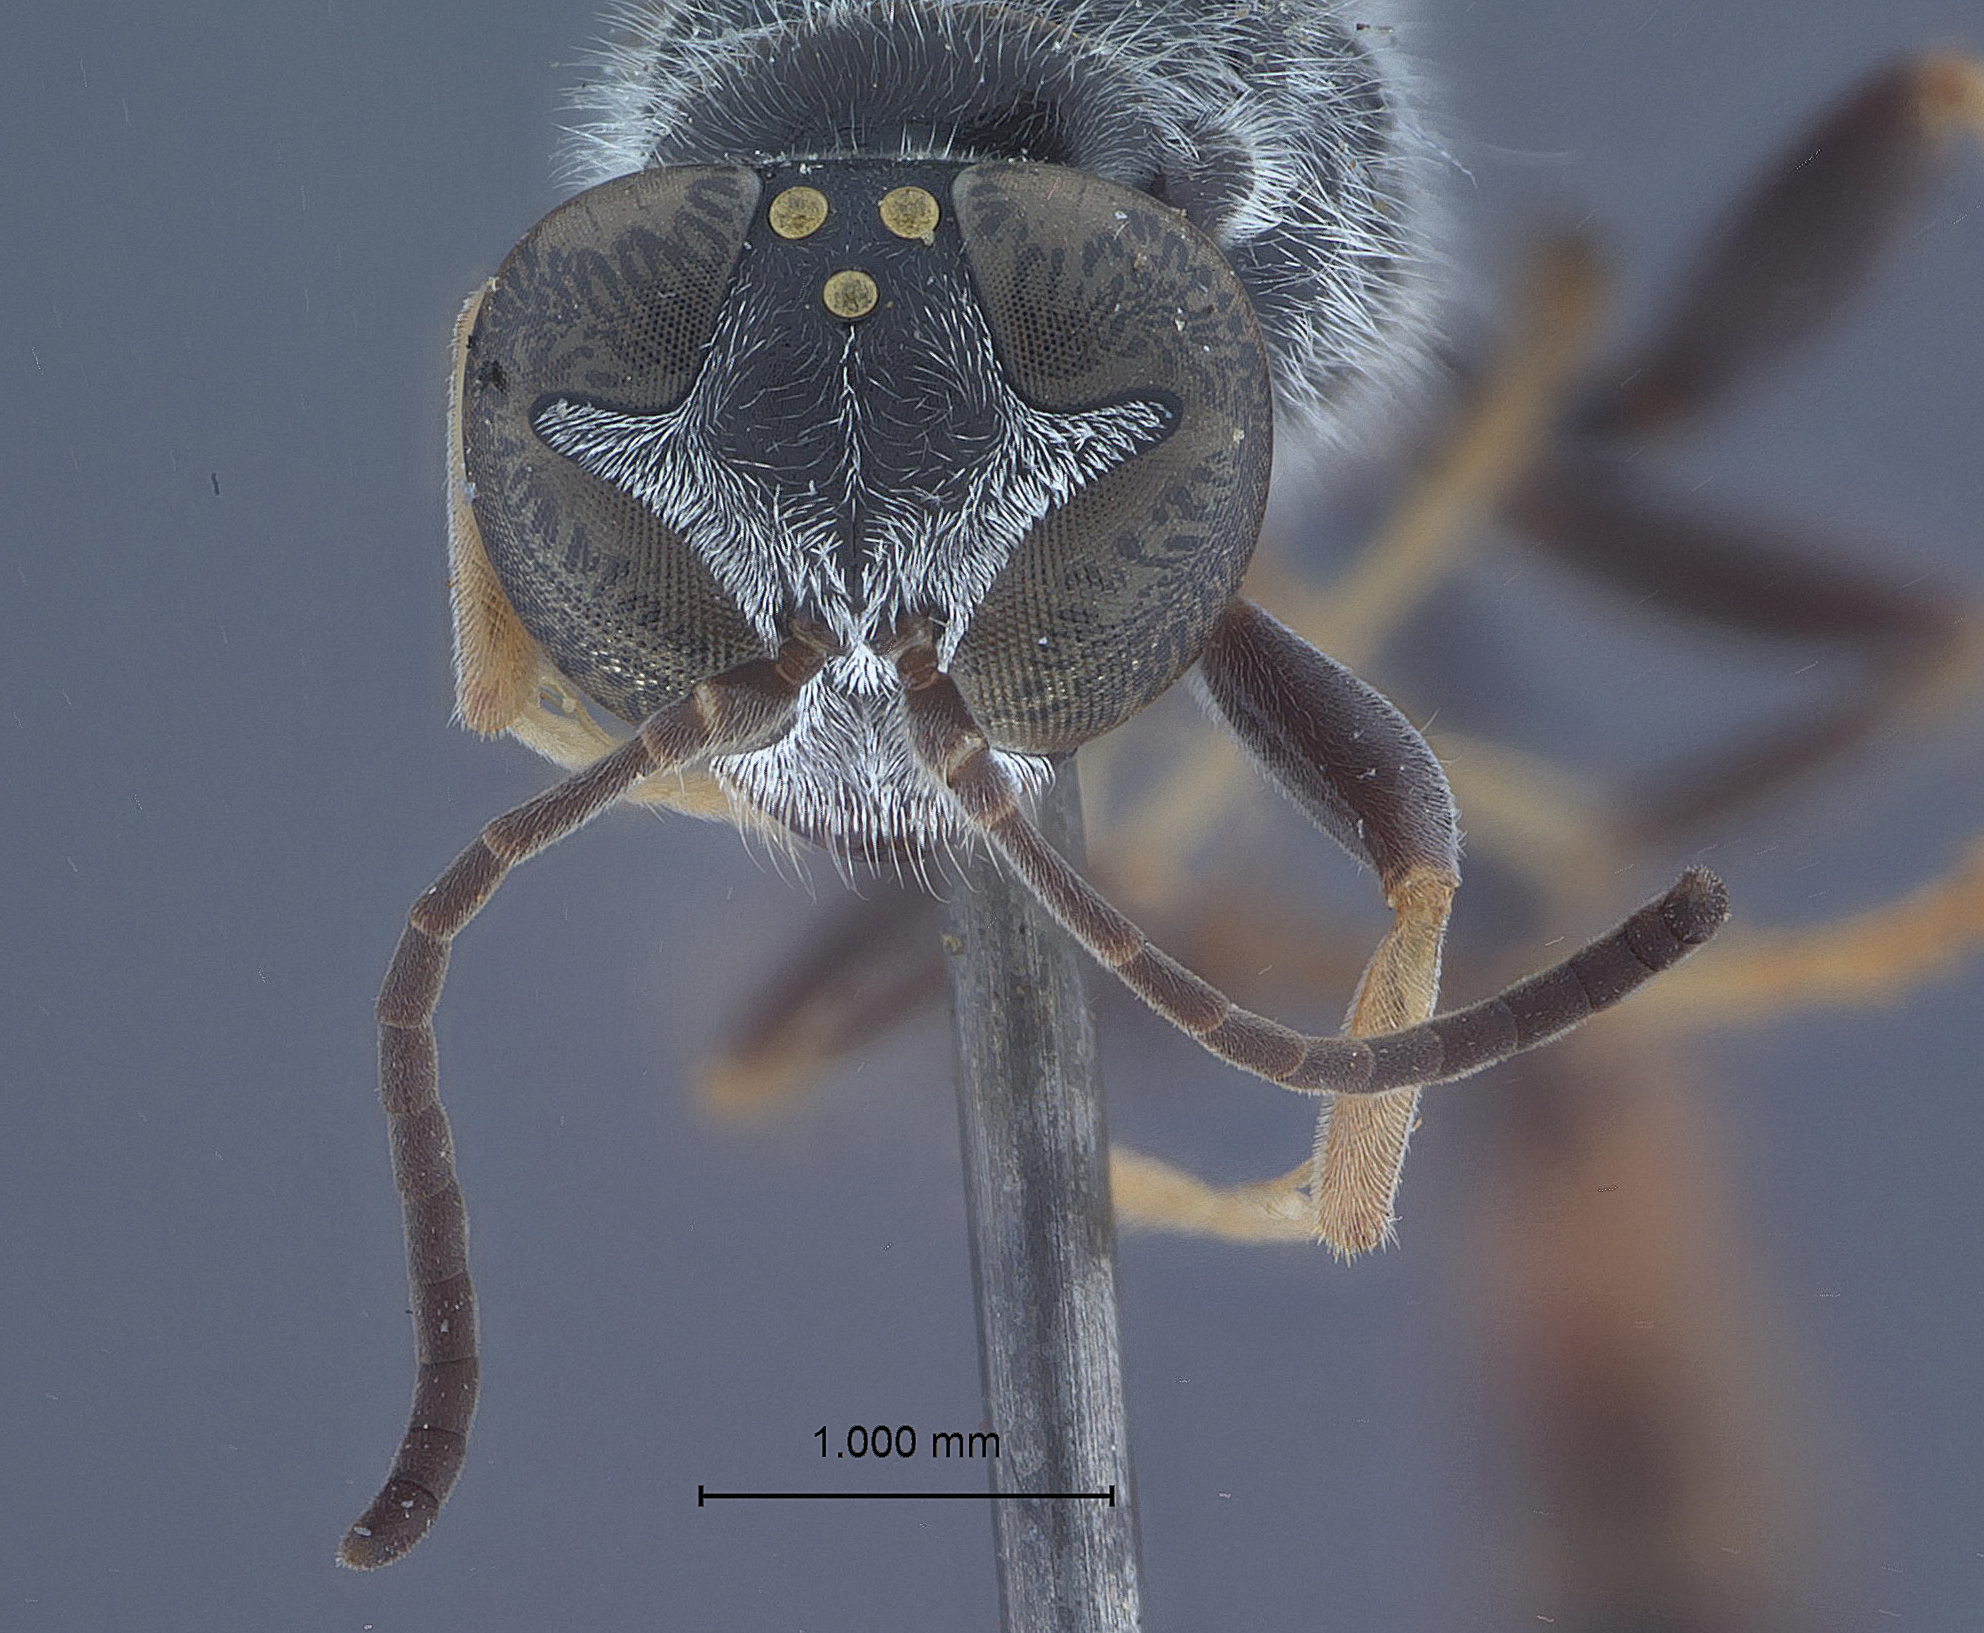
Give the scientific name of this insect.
Trypoxylon rohweriellum
